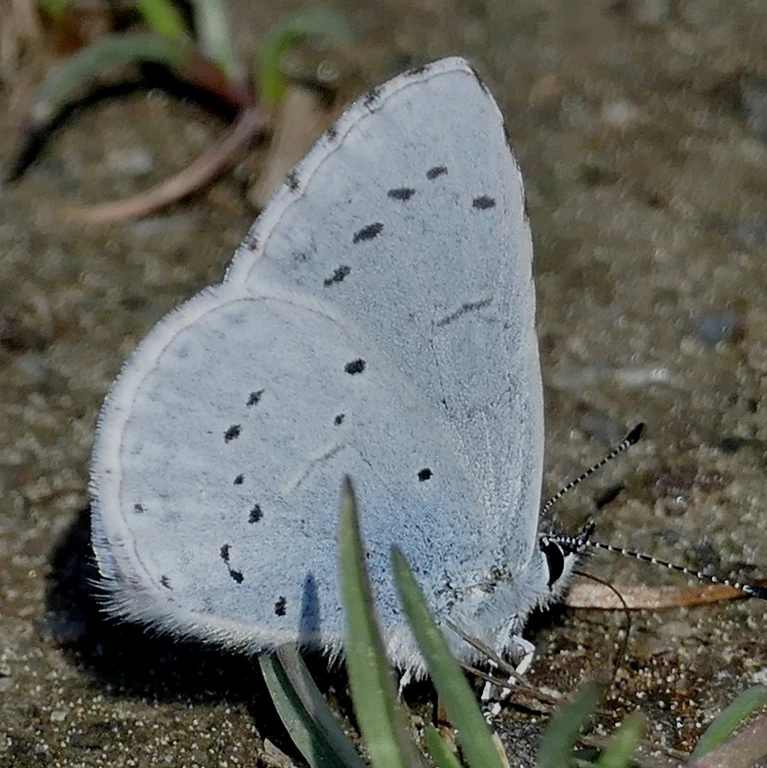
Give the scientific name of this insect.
Celastrina argiolus
